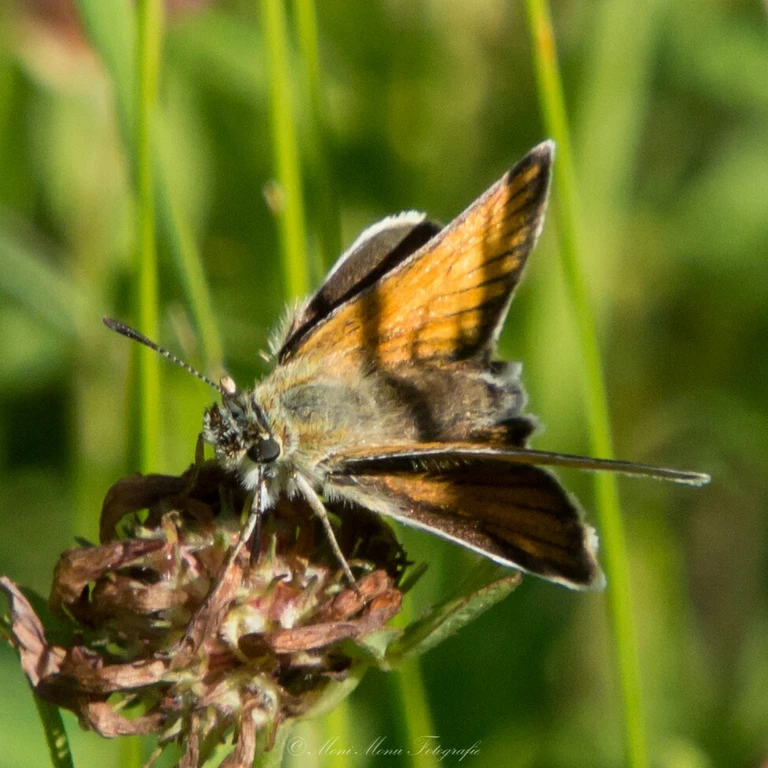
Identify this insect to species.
Thymelicus lineola
